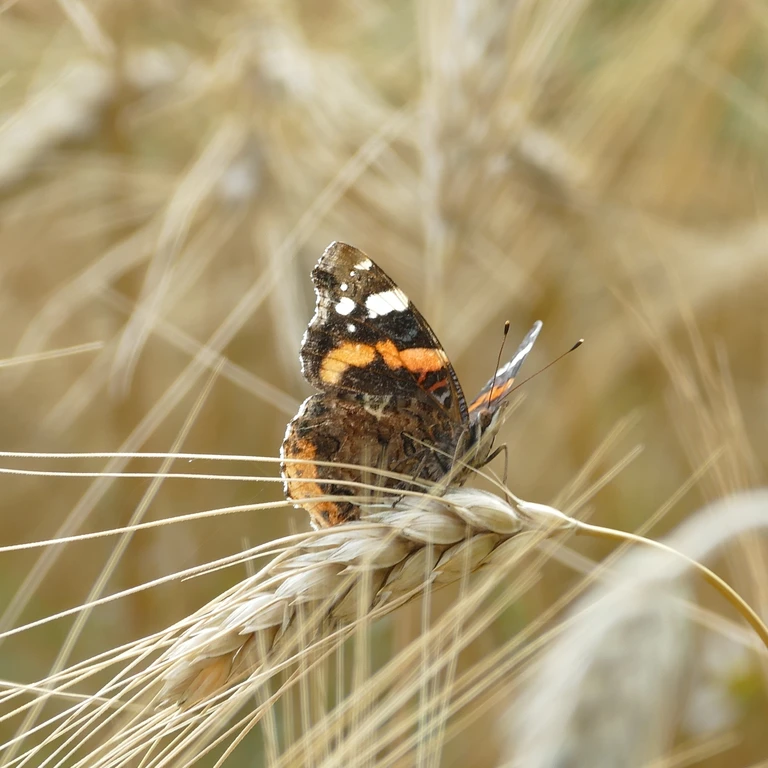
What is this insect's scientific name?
Vanessa atalanta
